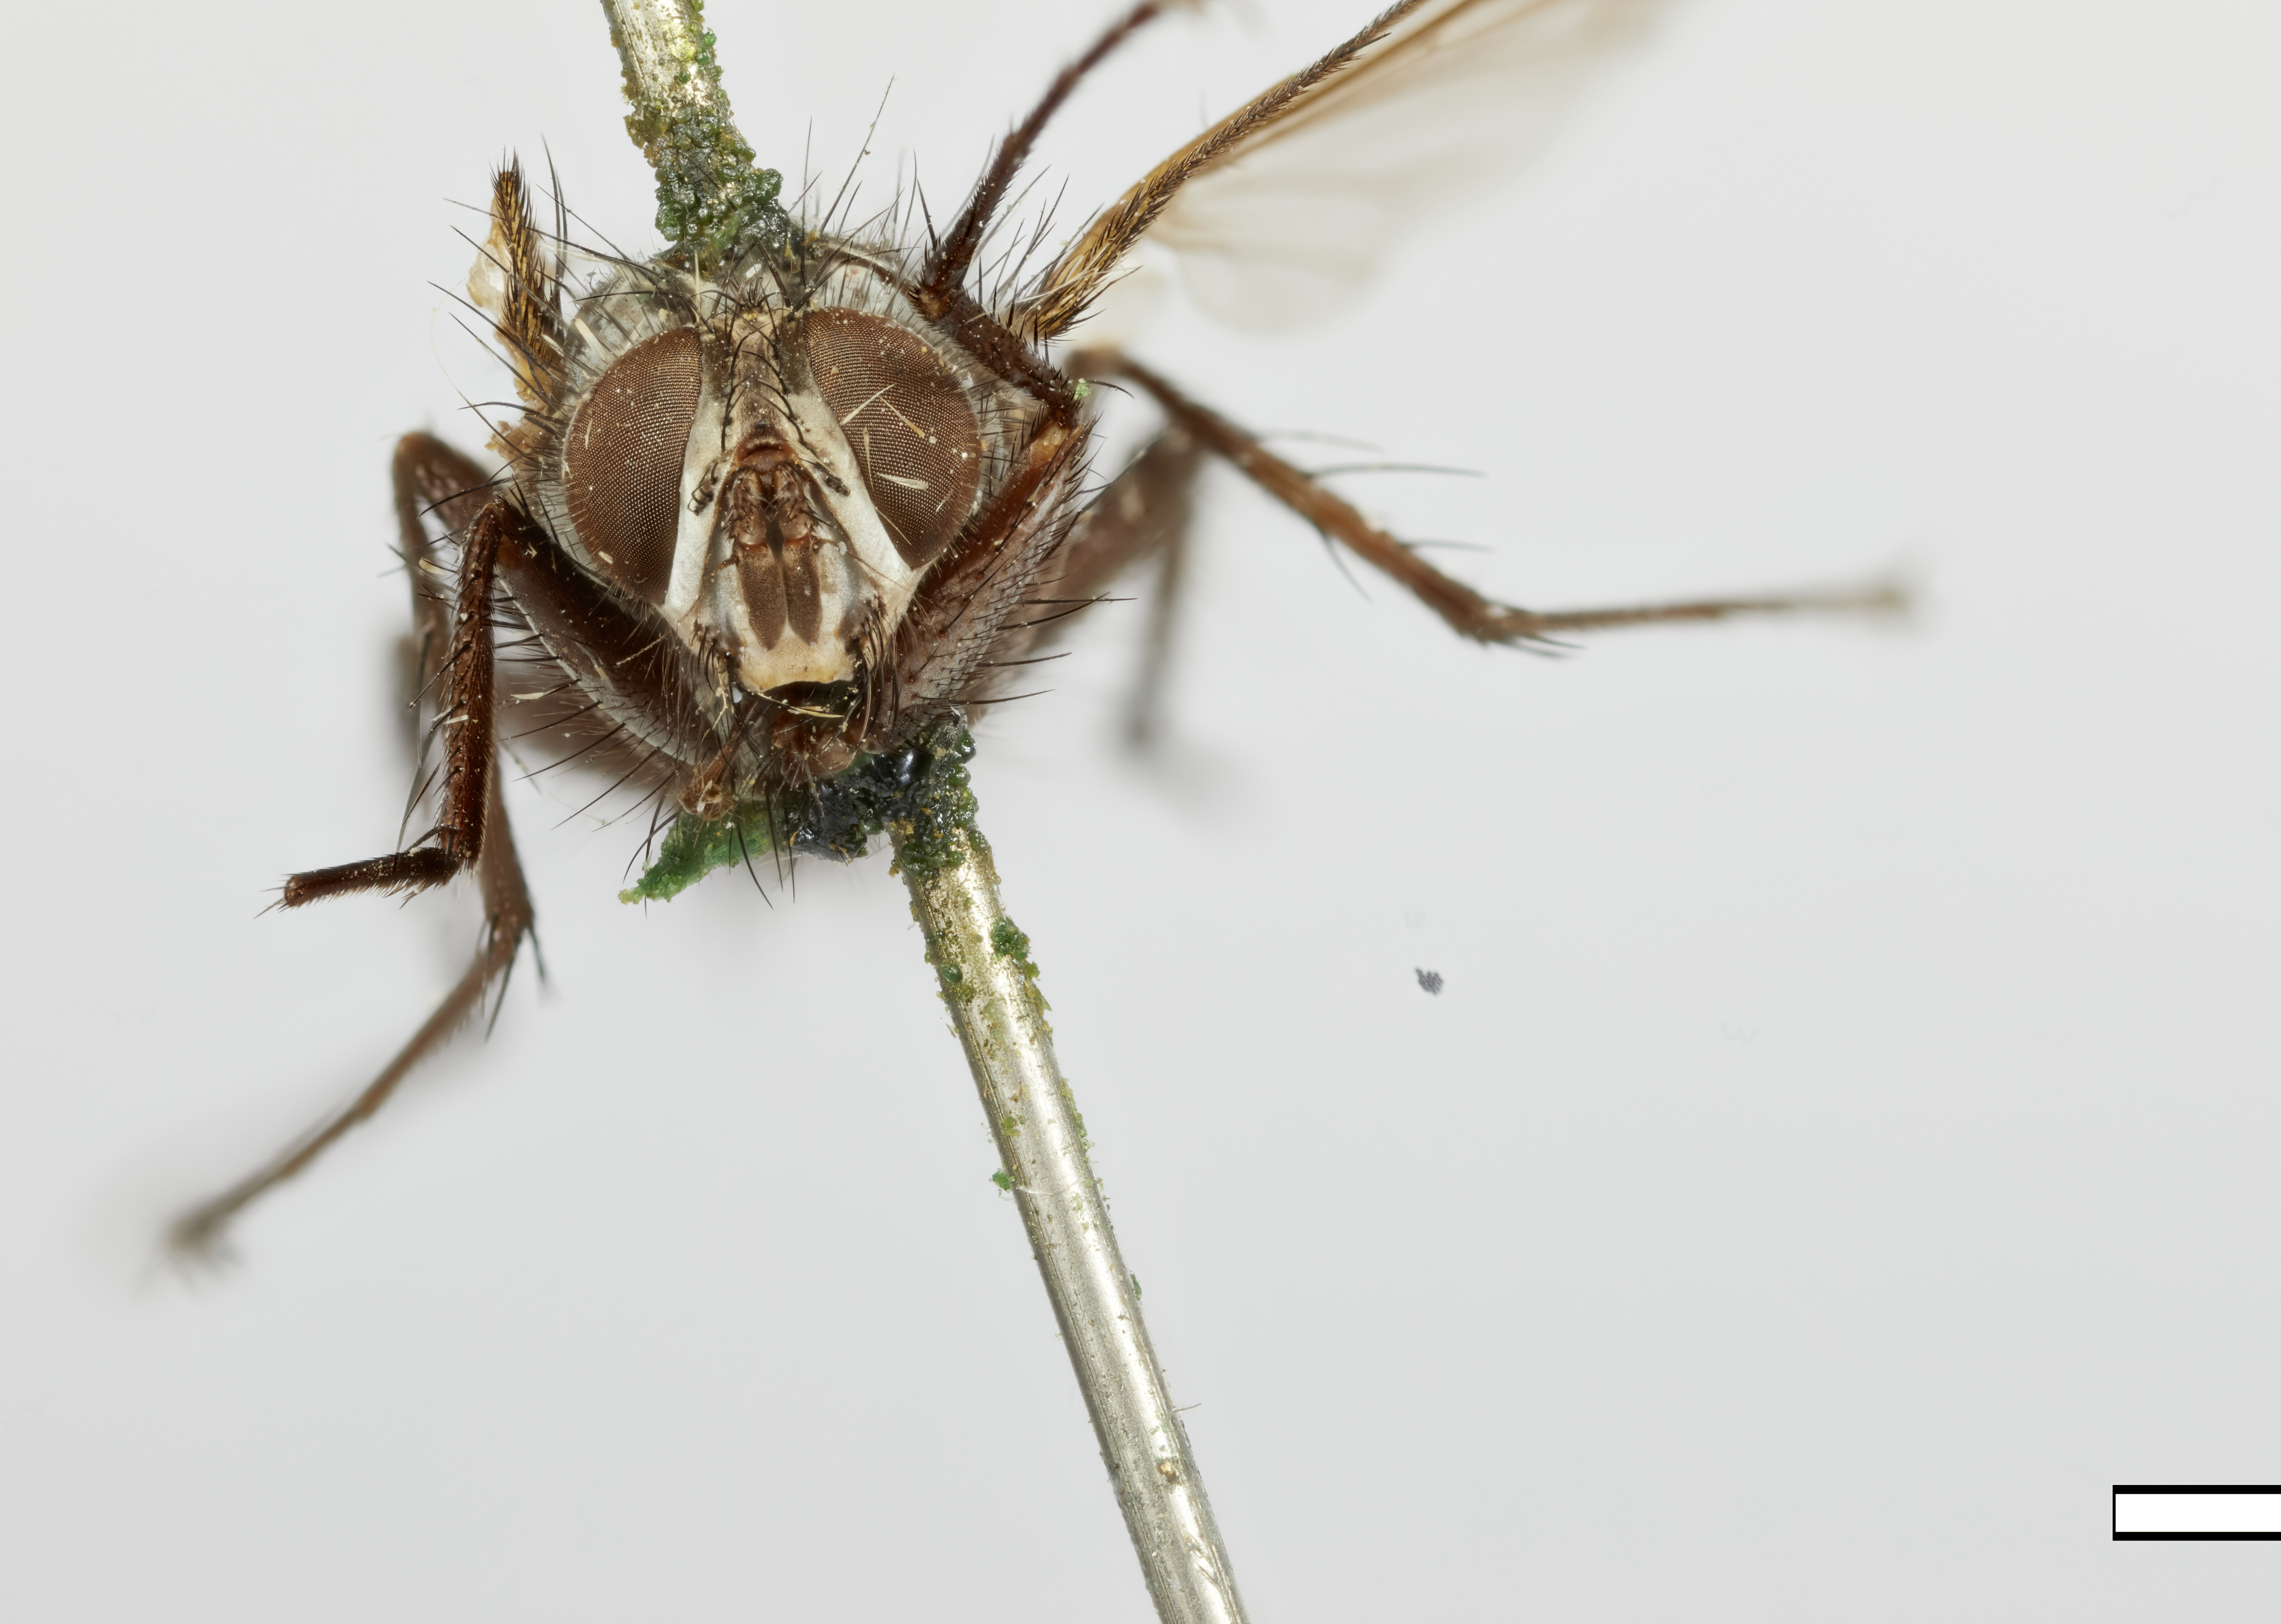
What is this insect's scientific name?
Panzeria penitalis
